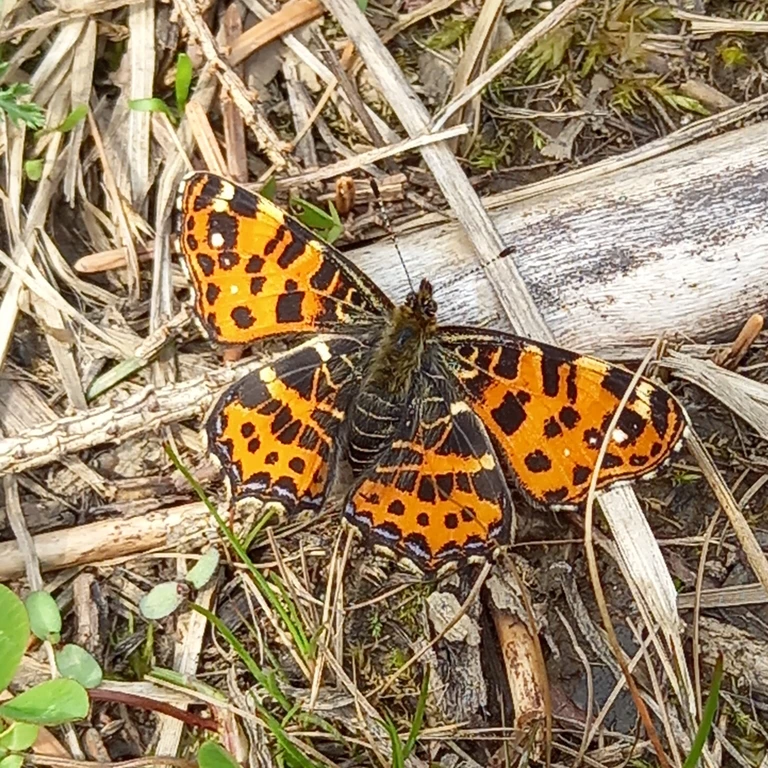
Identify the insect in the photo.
Araschnia levana
